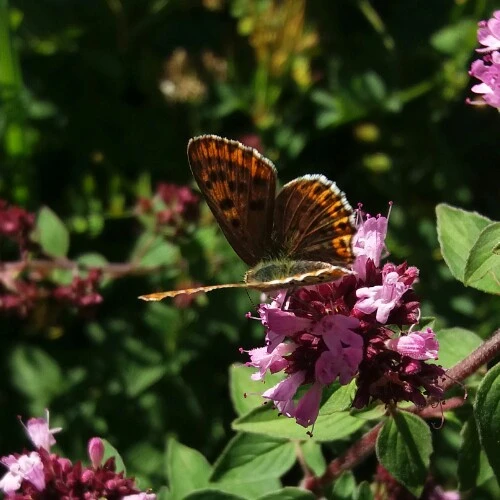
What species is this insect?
Lycaena tityrus (also Loweia tityrus)
